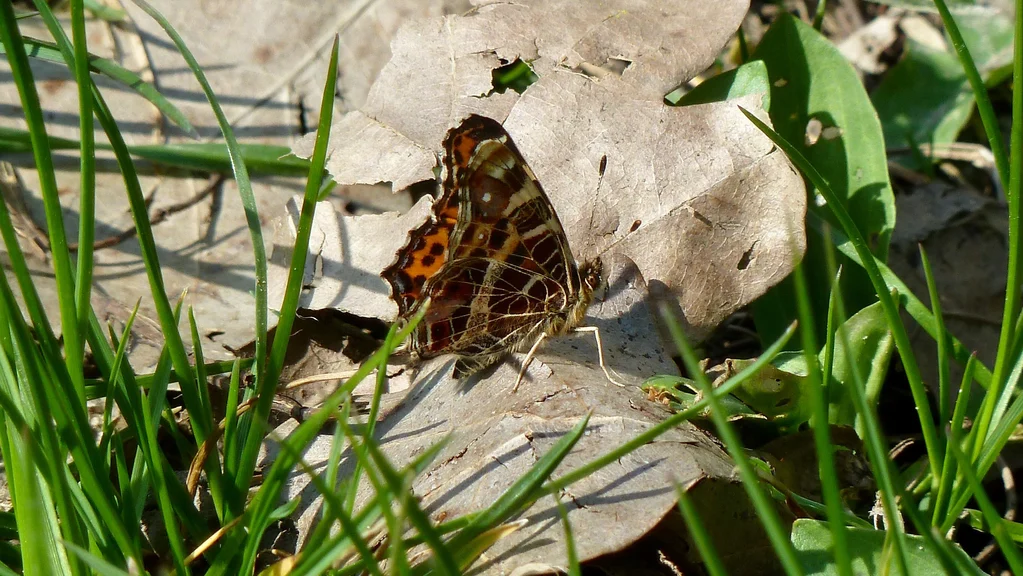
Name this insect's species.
Araschnia levana
